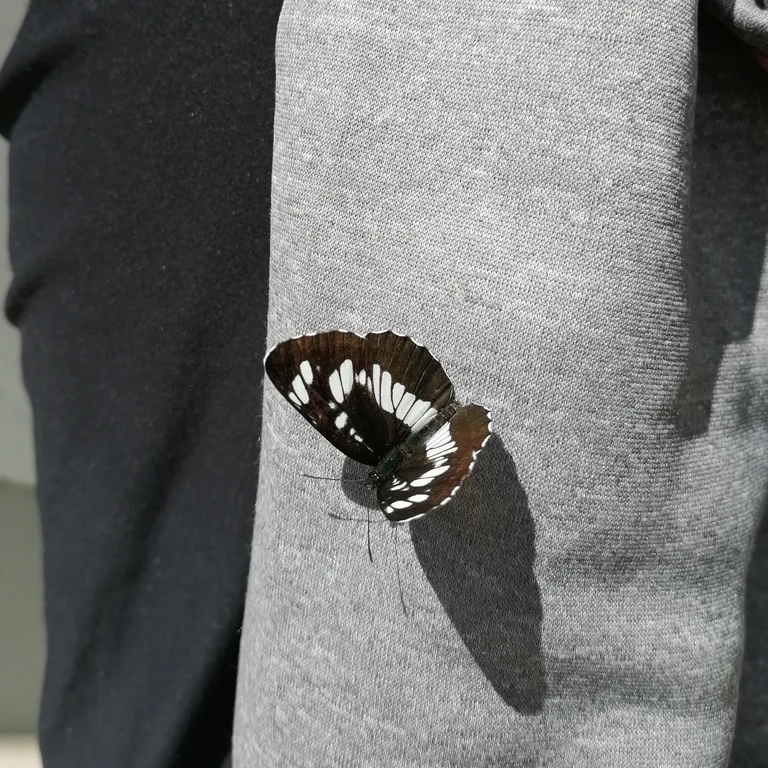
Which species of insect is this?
Neptis rivularis
